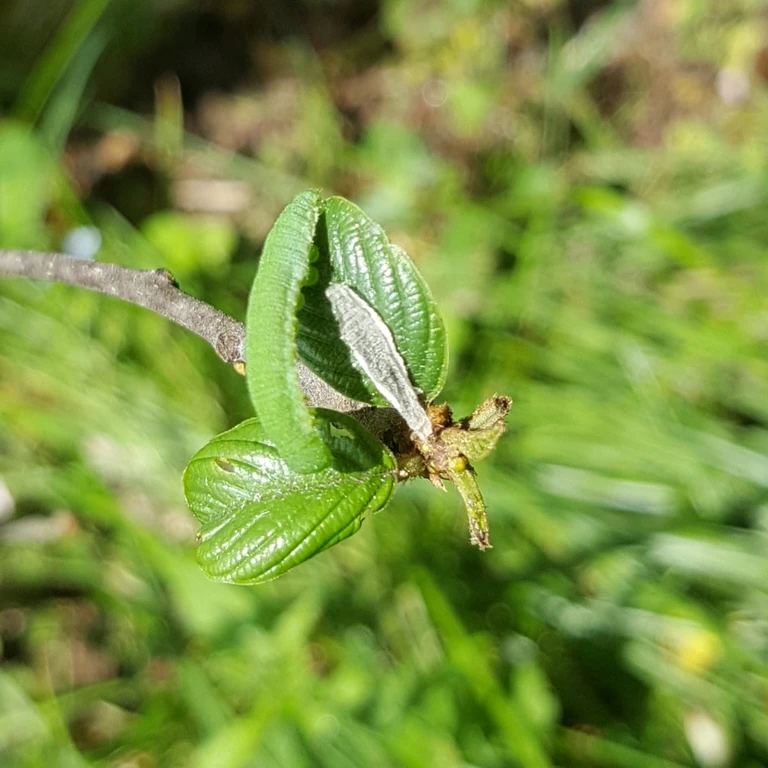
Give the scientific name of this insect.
Gonepteryx rhamni
